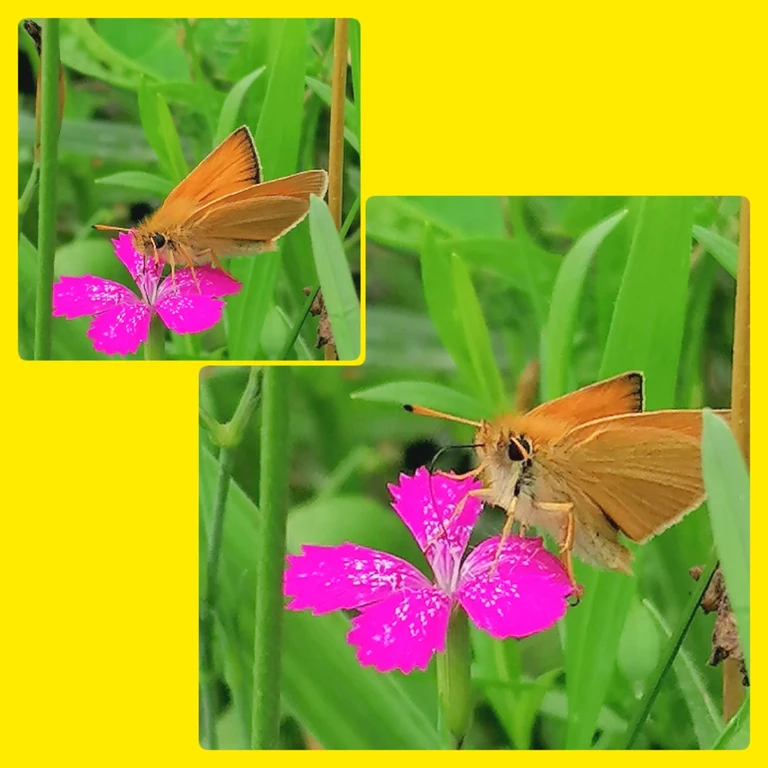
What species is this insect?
Thymelicus lineola
